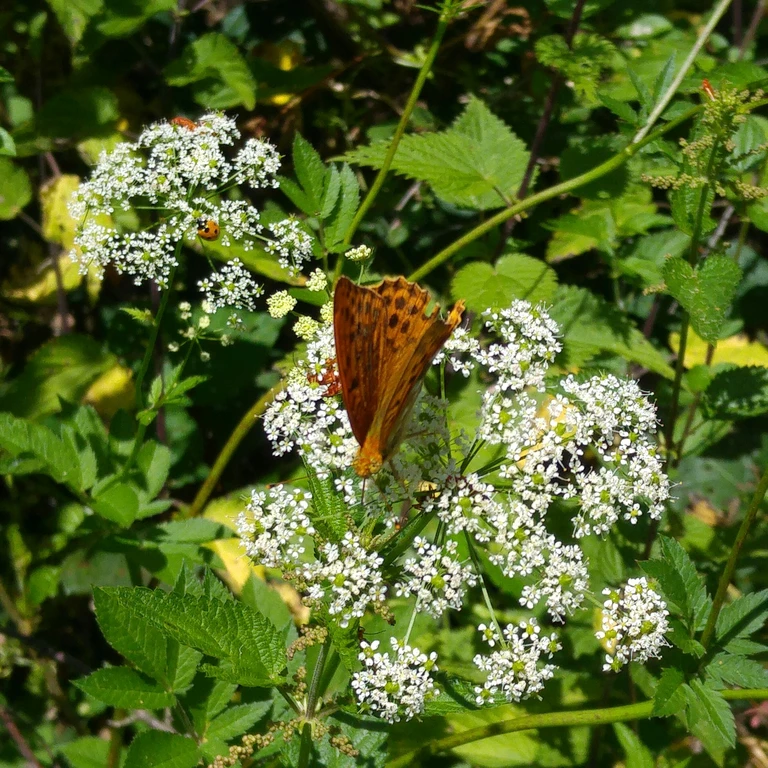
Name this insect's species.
Argynnis paphia
